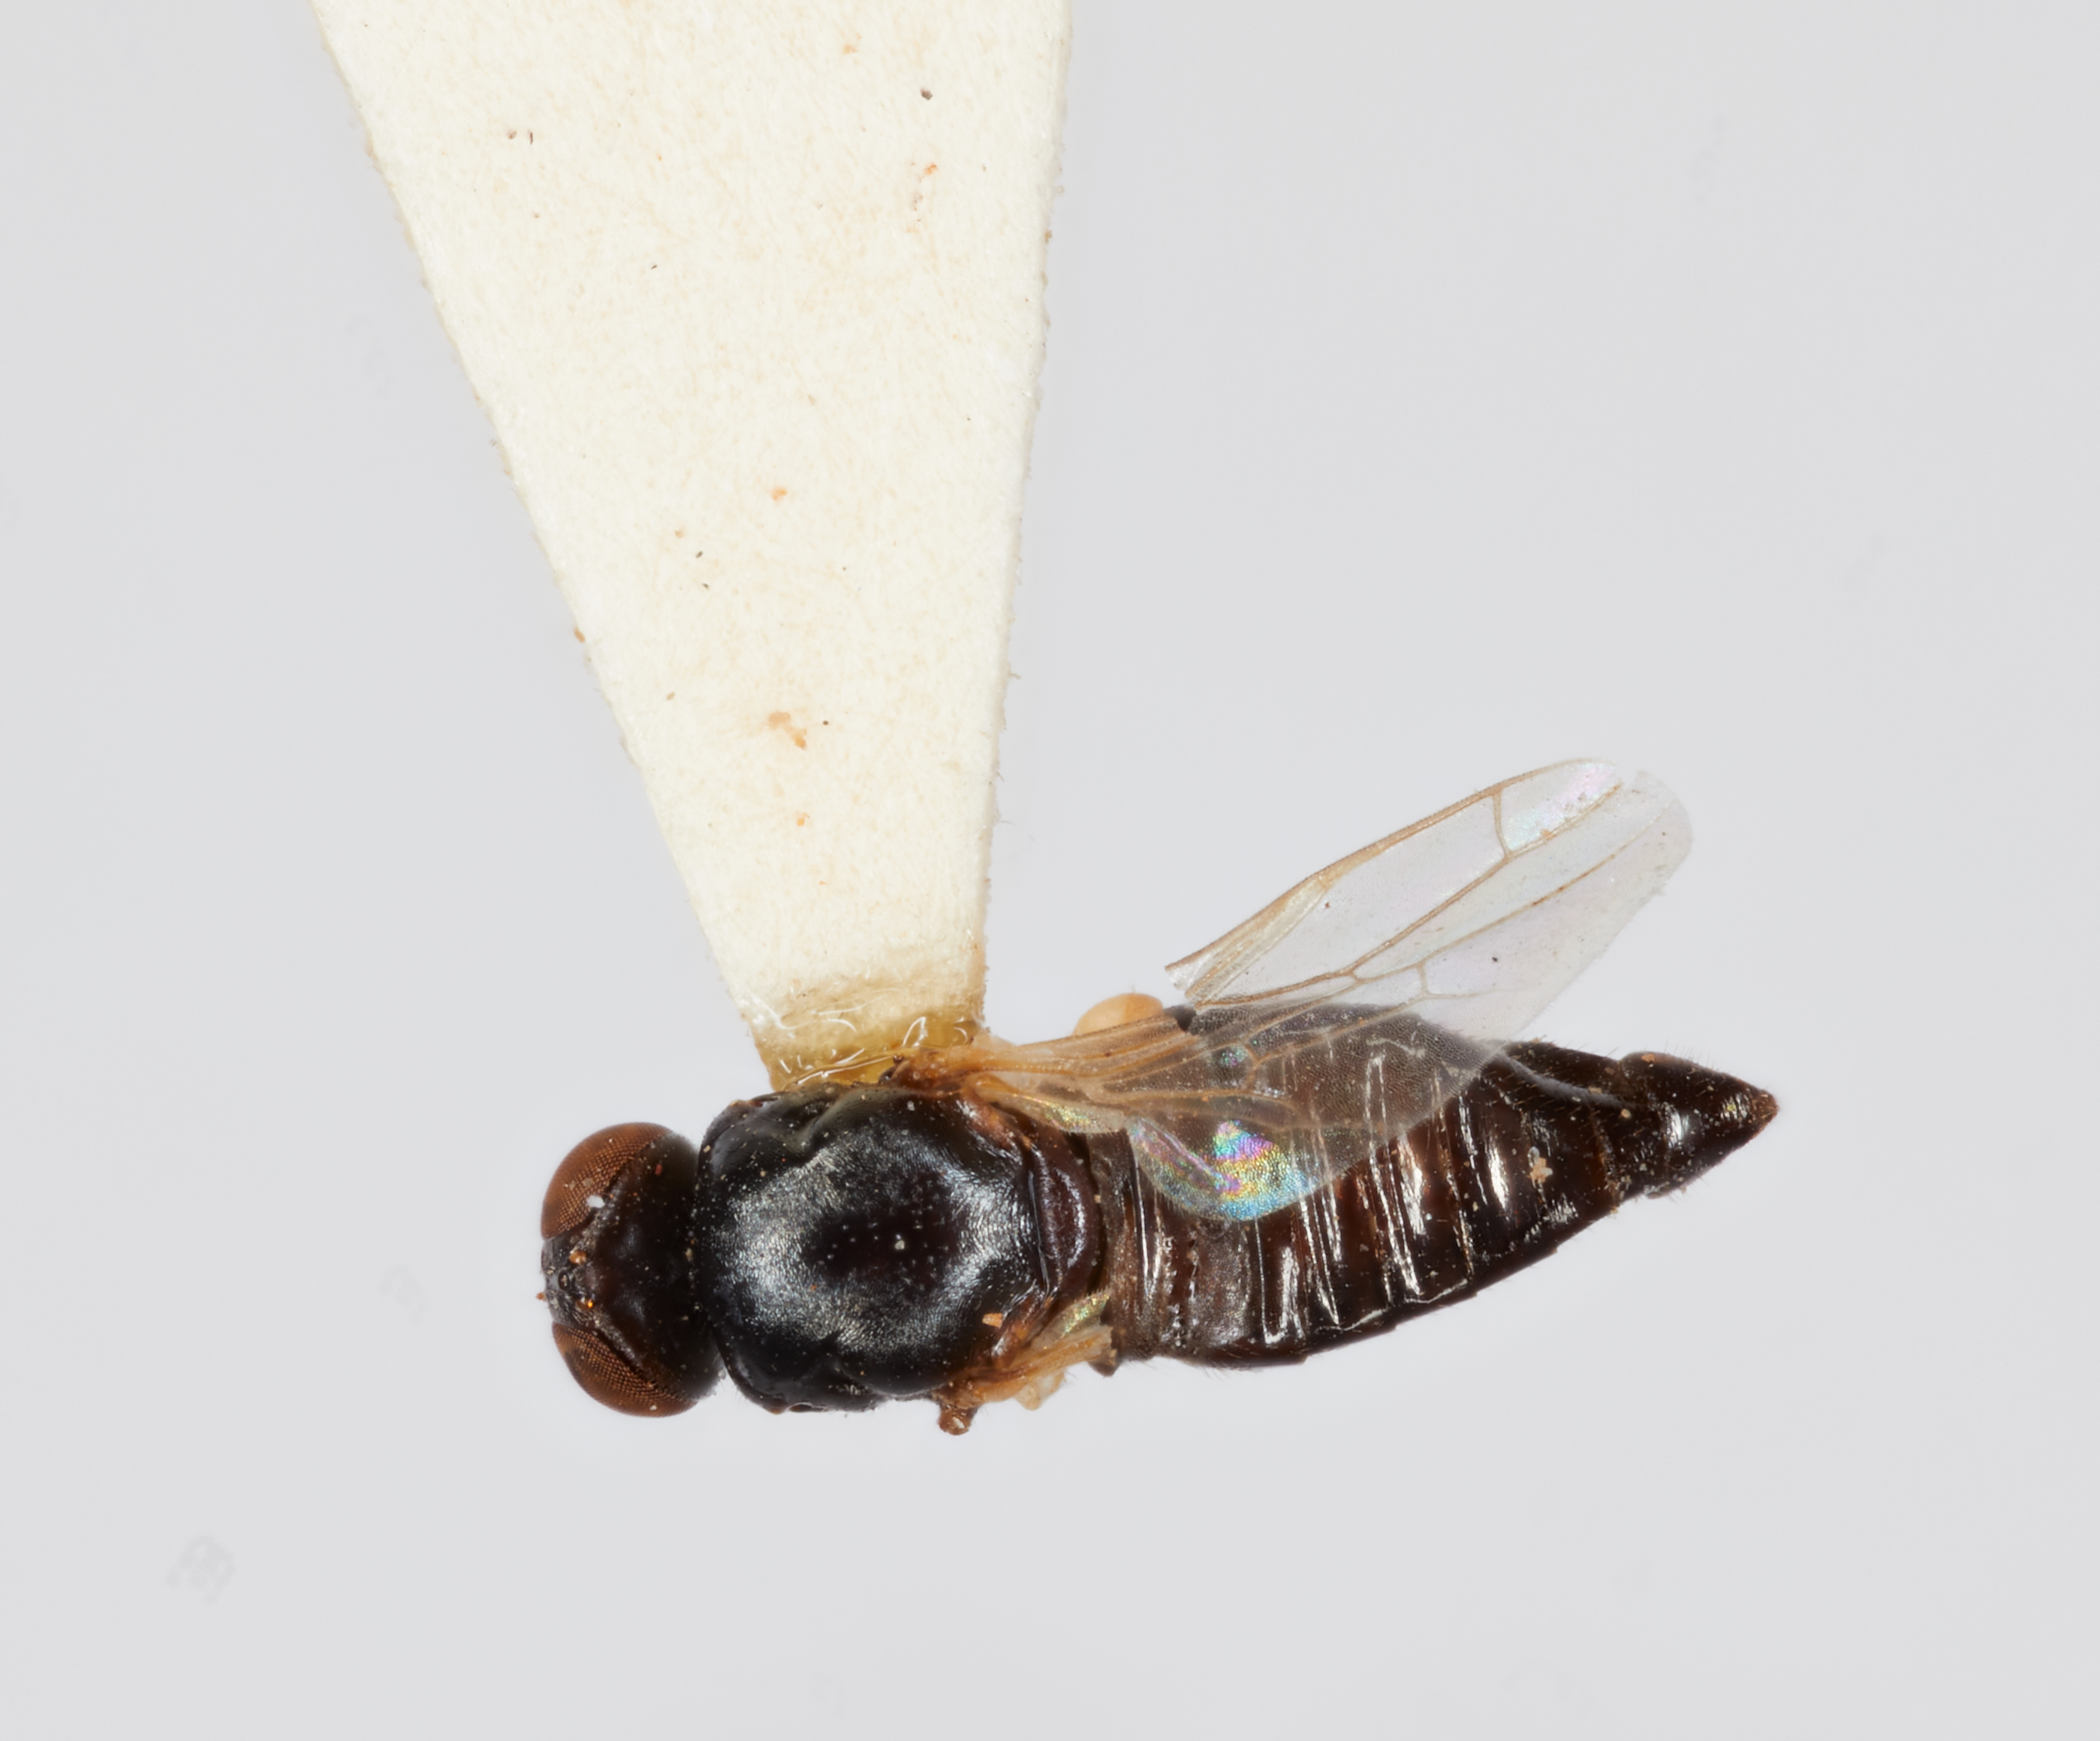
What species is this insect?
Scenopinus kelseyi
